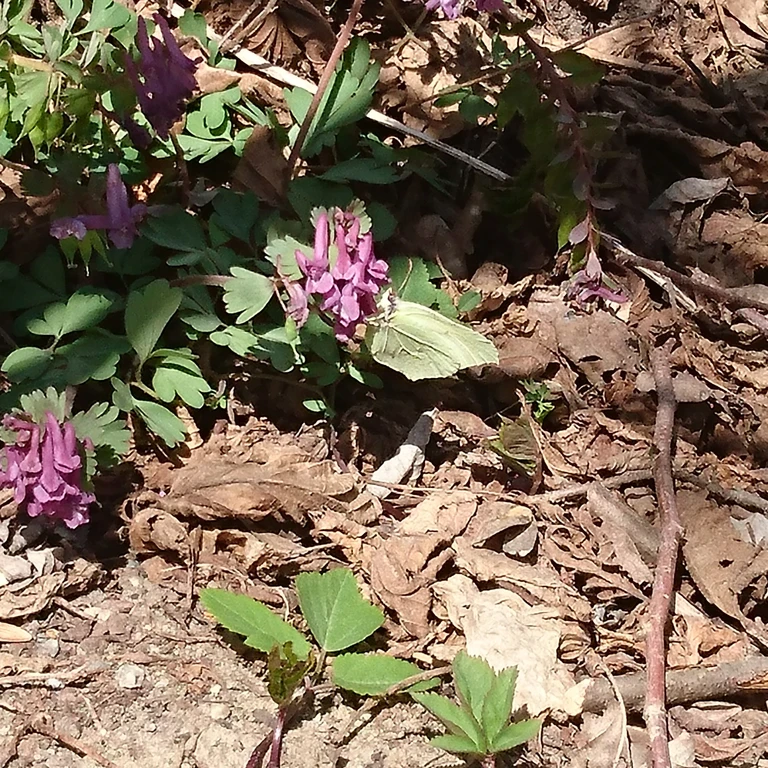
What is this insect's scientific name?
Gonepteryx rhamni
